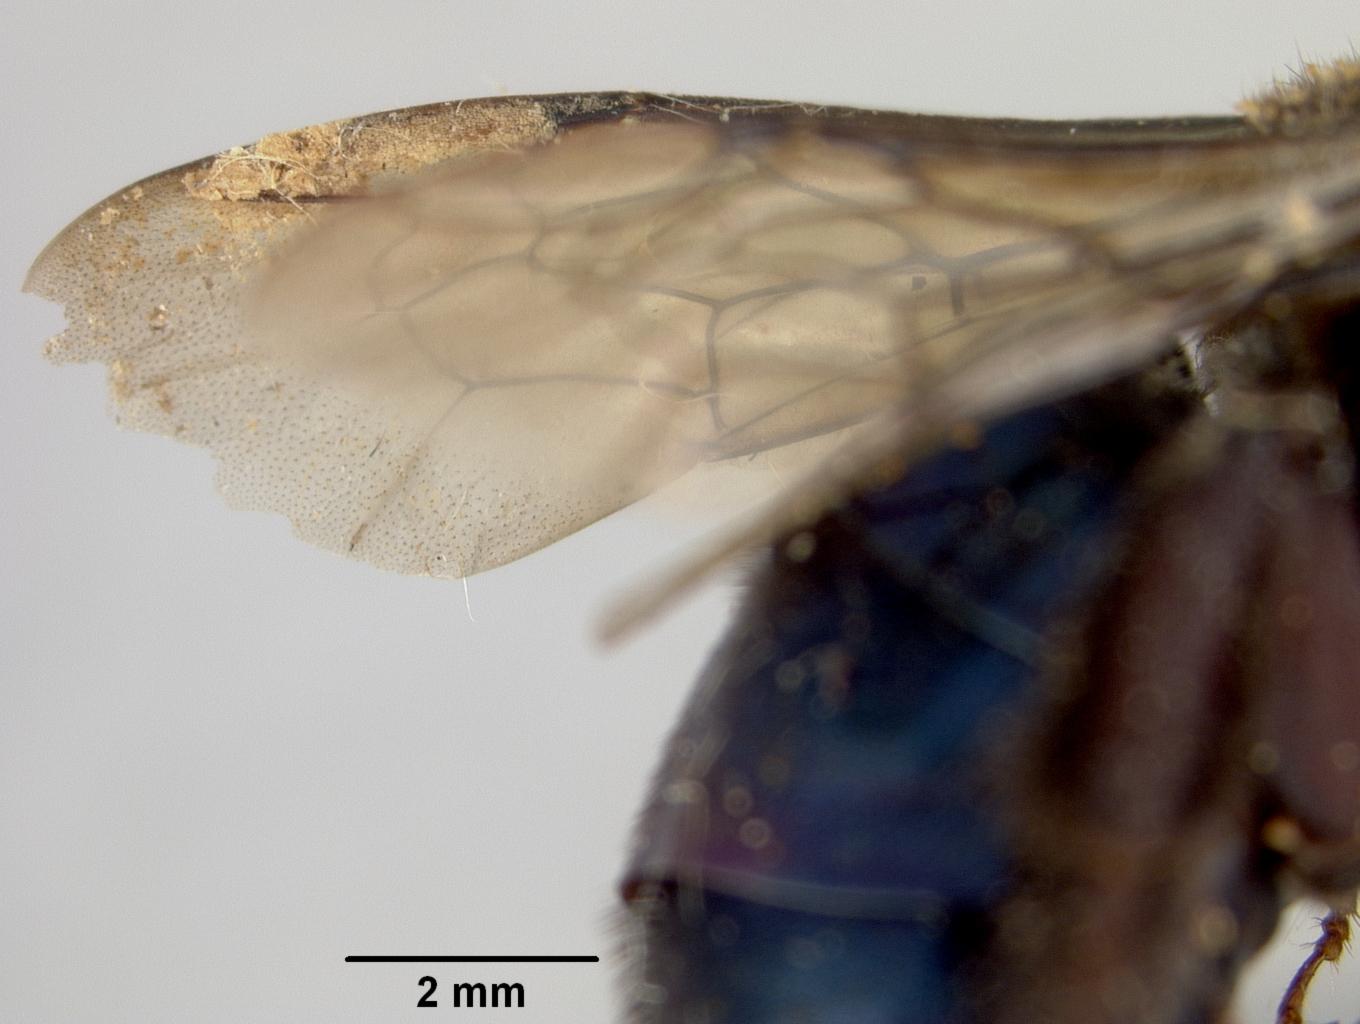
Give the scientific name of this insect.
Ctenoplectra kelloggi
